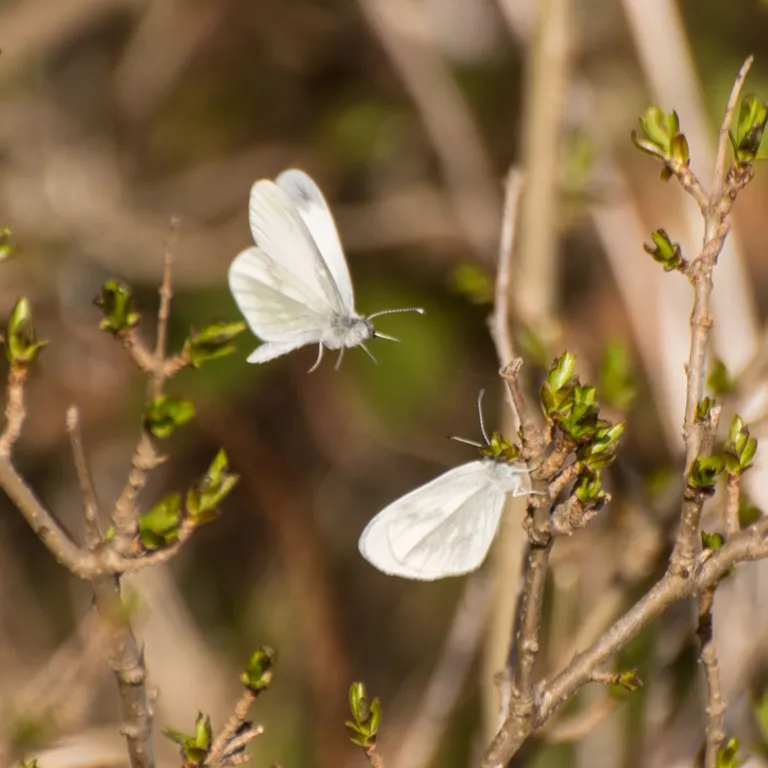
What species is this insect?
Leptidea sinapis/juvernica
